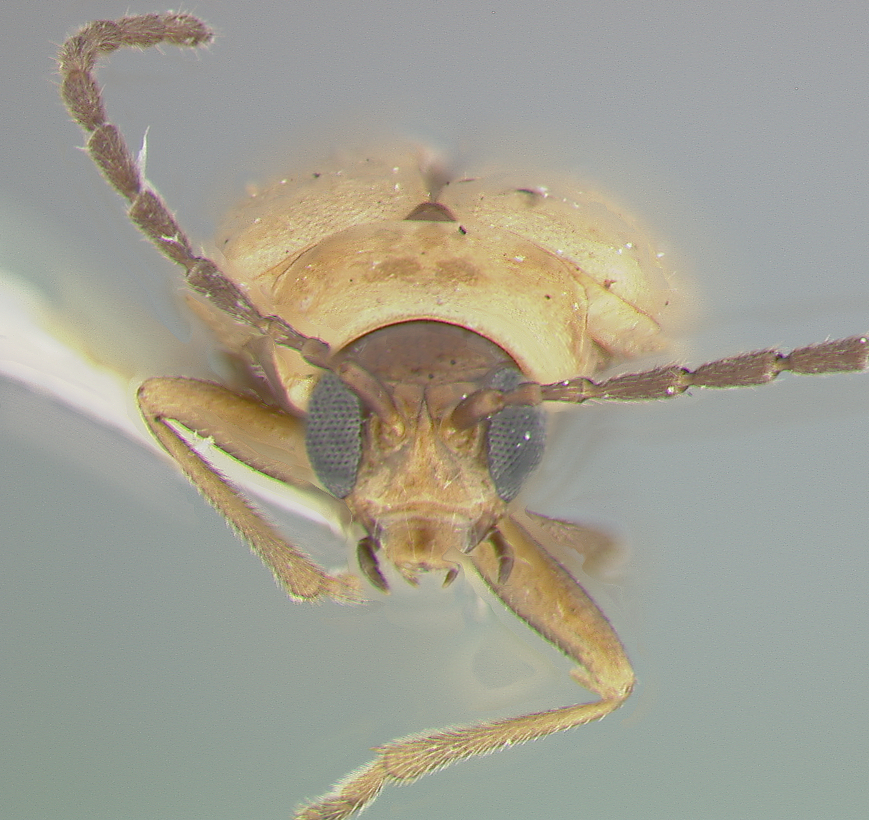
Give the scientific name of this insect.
Luperodes popenoei
